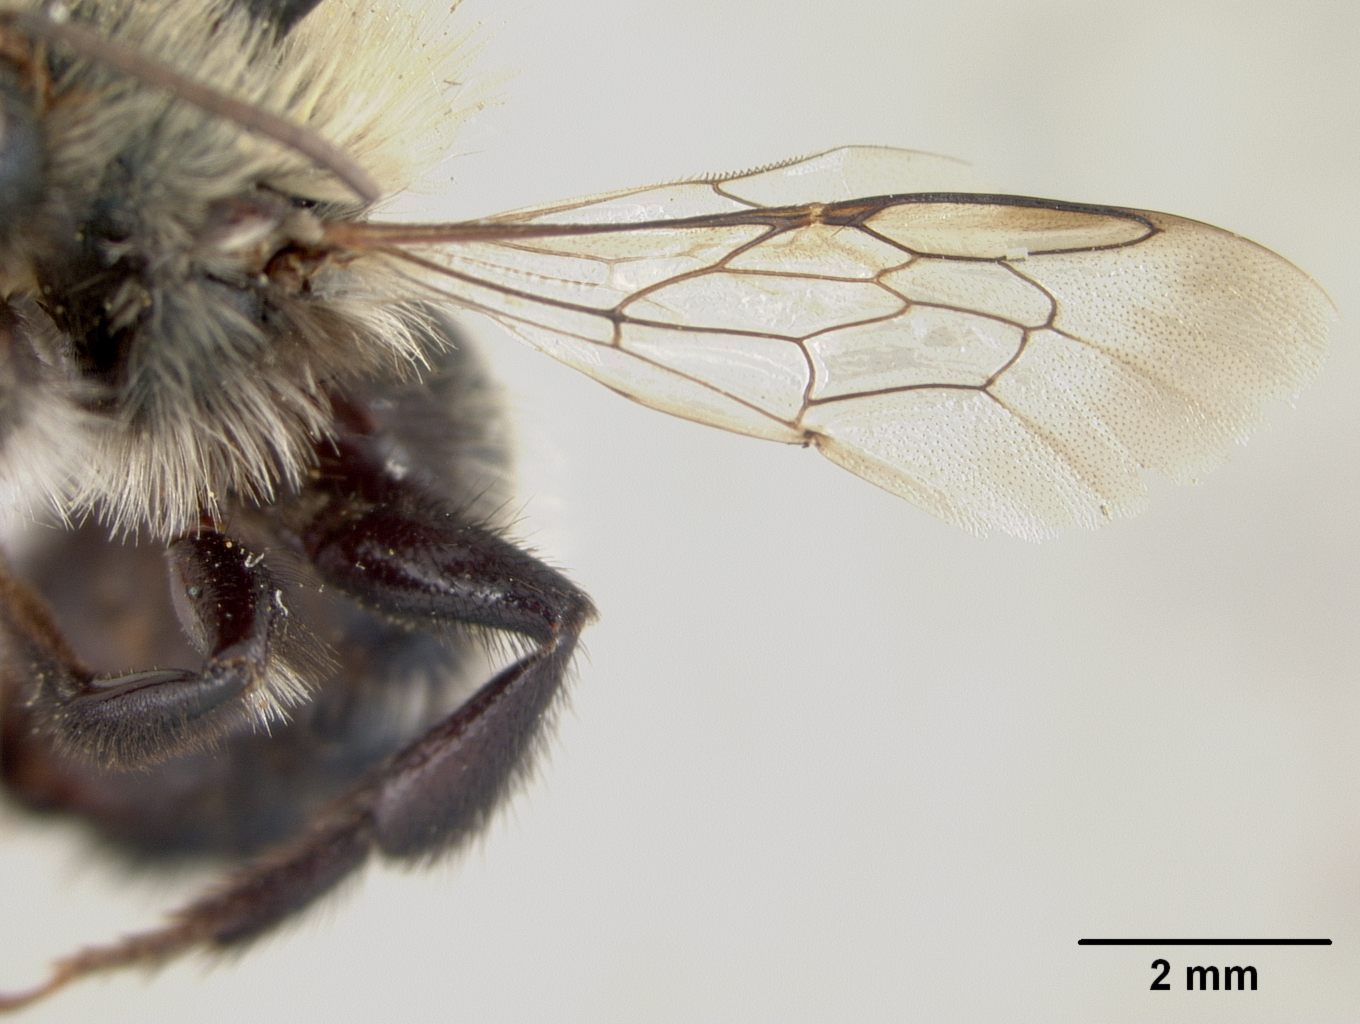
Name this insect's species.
Osmia viridior
